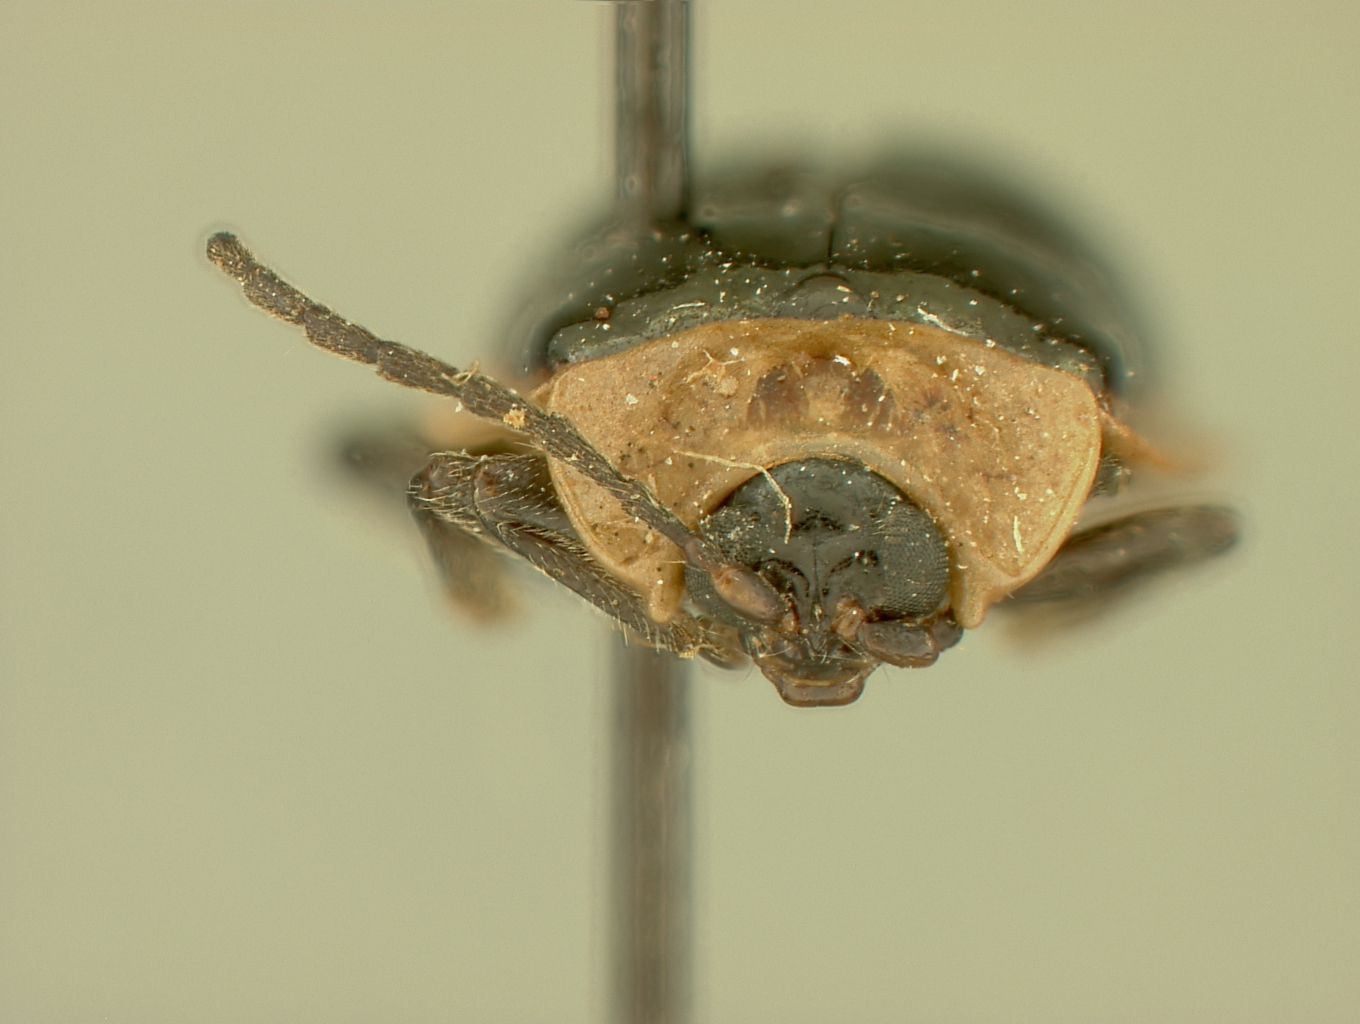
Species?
Asphaera reflexicollis
